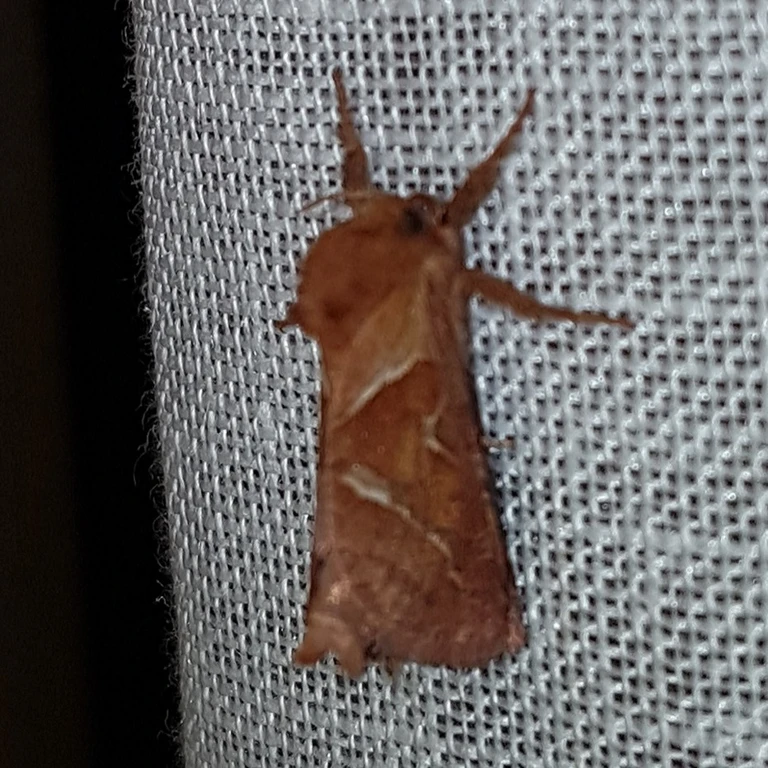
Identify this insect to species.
Triodia sylvina
